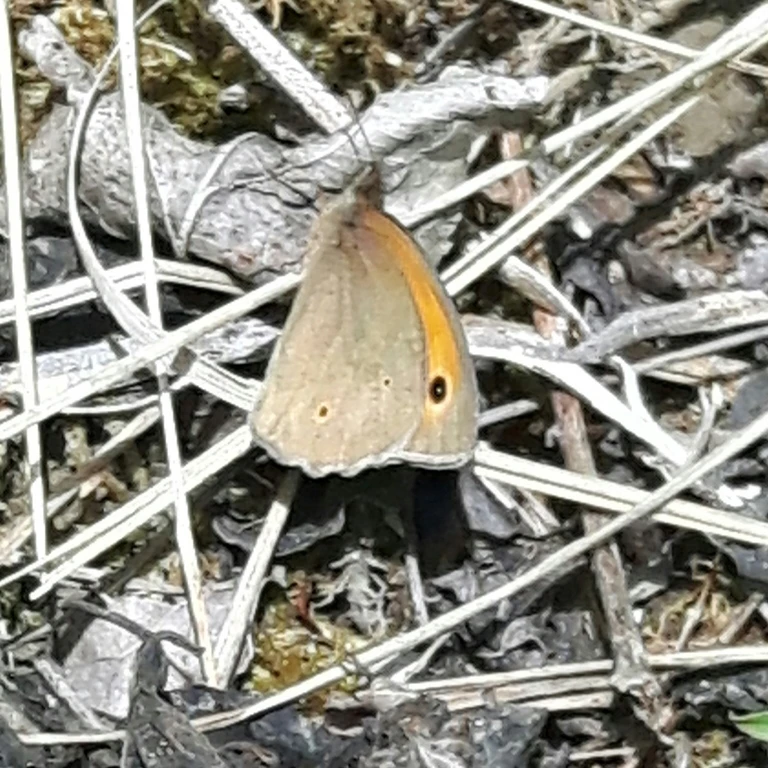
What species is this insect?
Maniola jurtina
